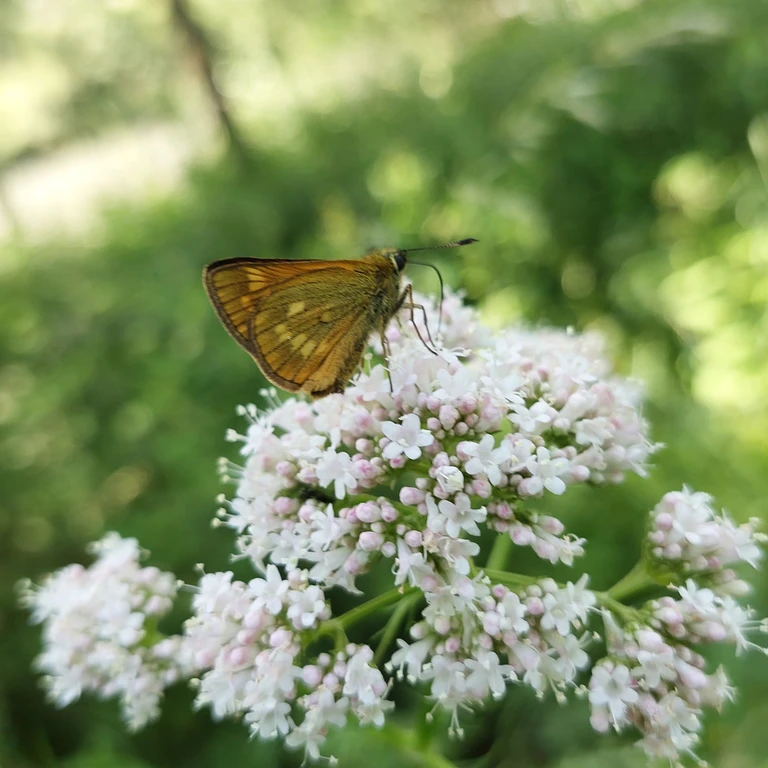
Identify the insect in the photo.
Ochlodes sylvanus (also Ochlodes venata)
